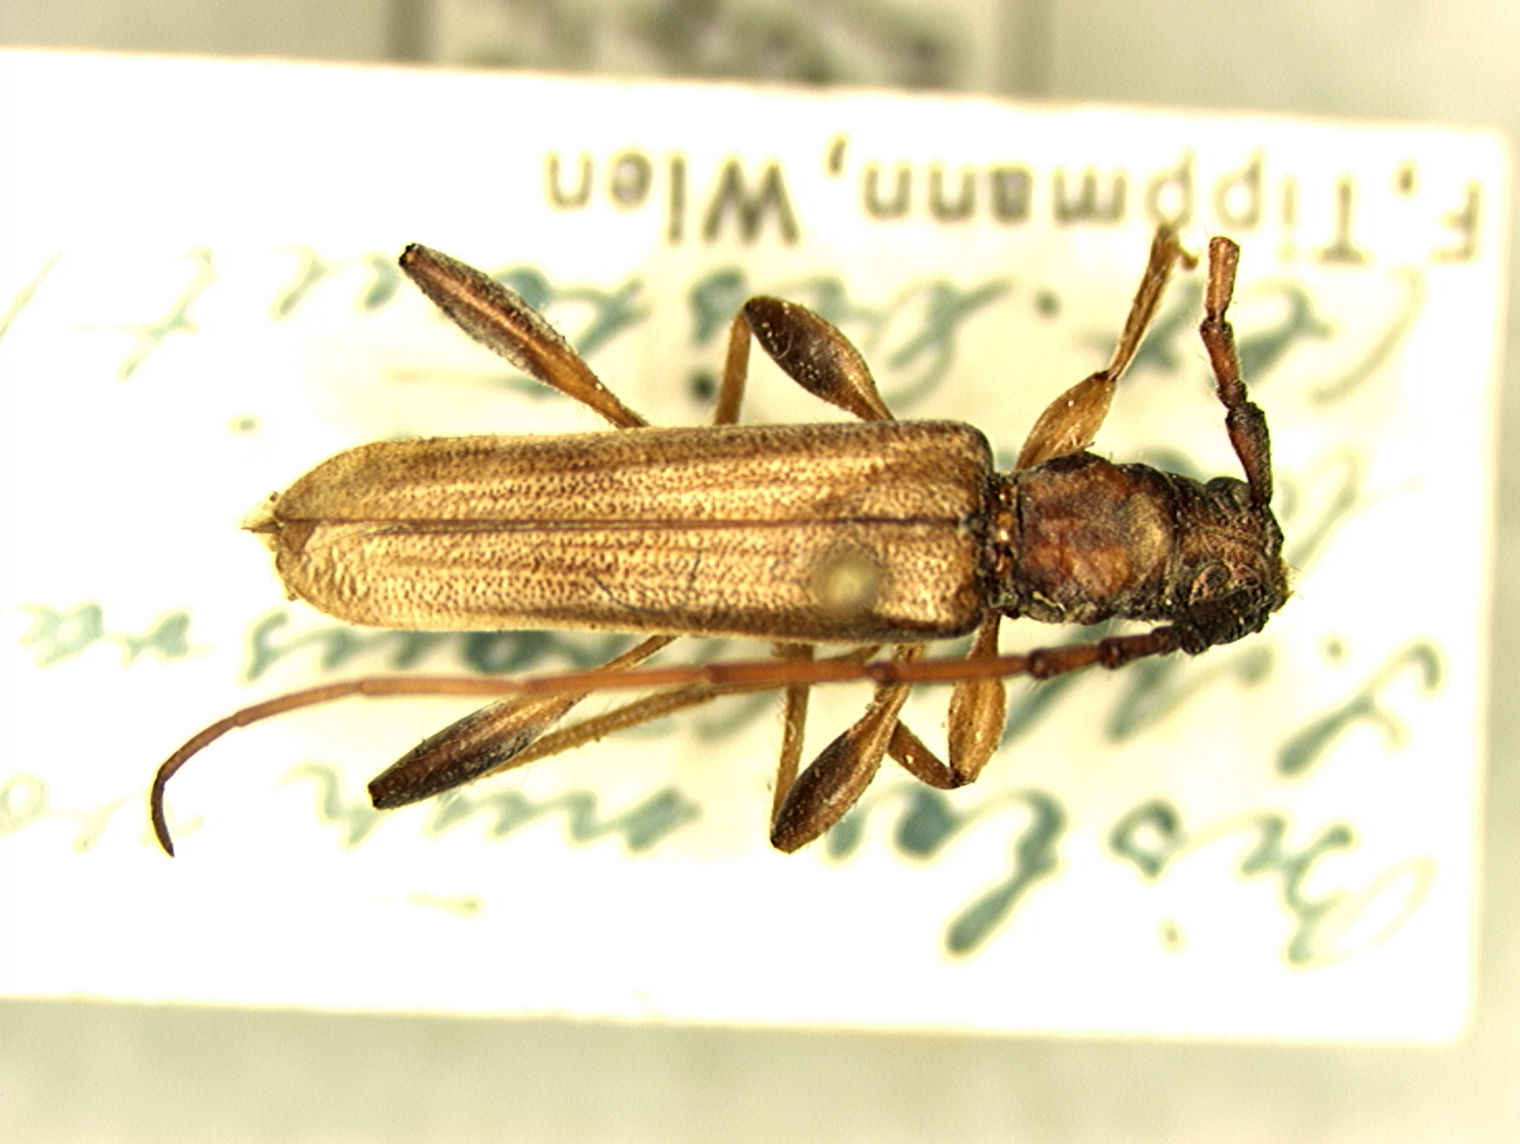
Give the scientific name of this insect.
Oemida lacustris
